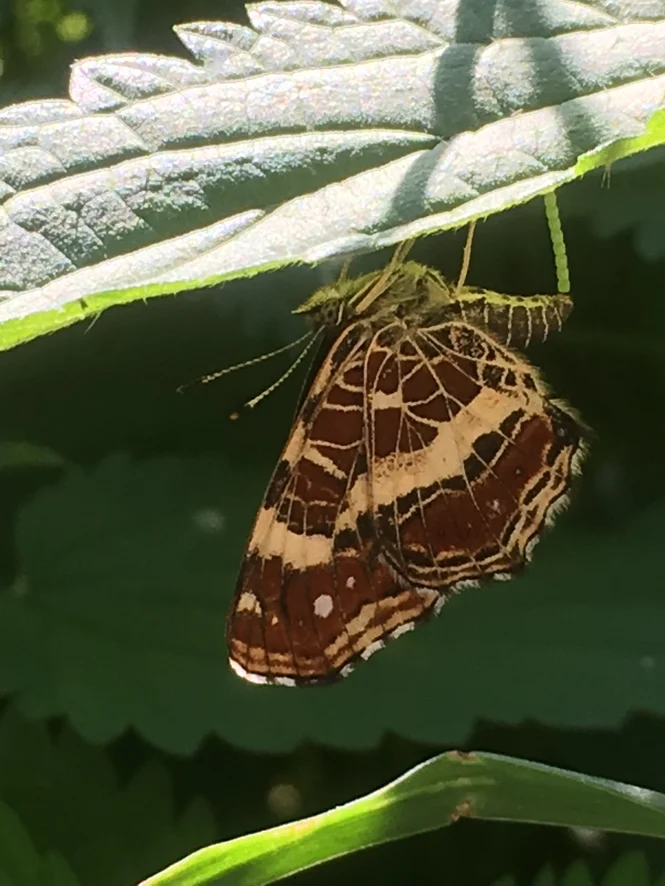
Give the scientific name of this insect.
Araschnia levana
